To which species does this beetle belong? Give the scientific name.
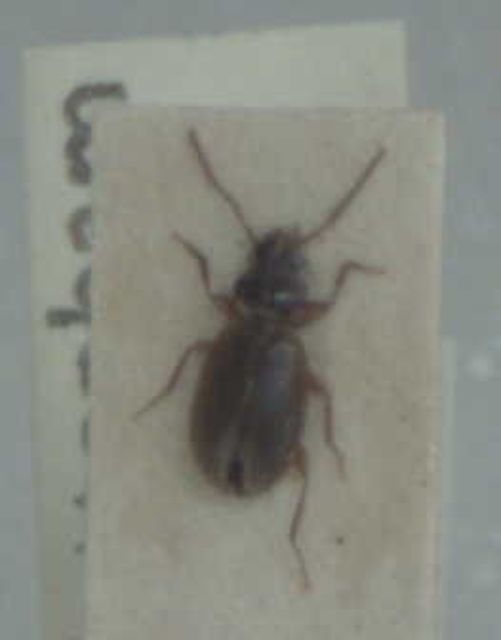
Trechus quadristriatus
